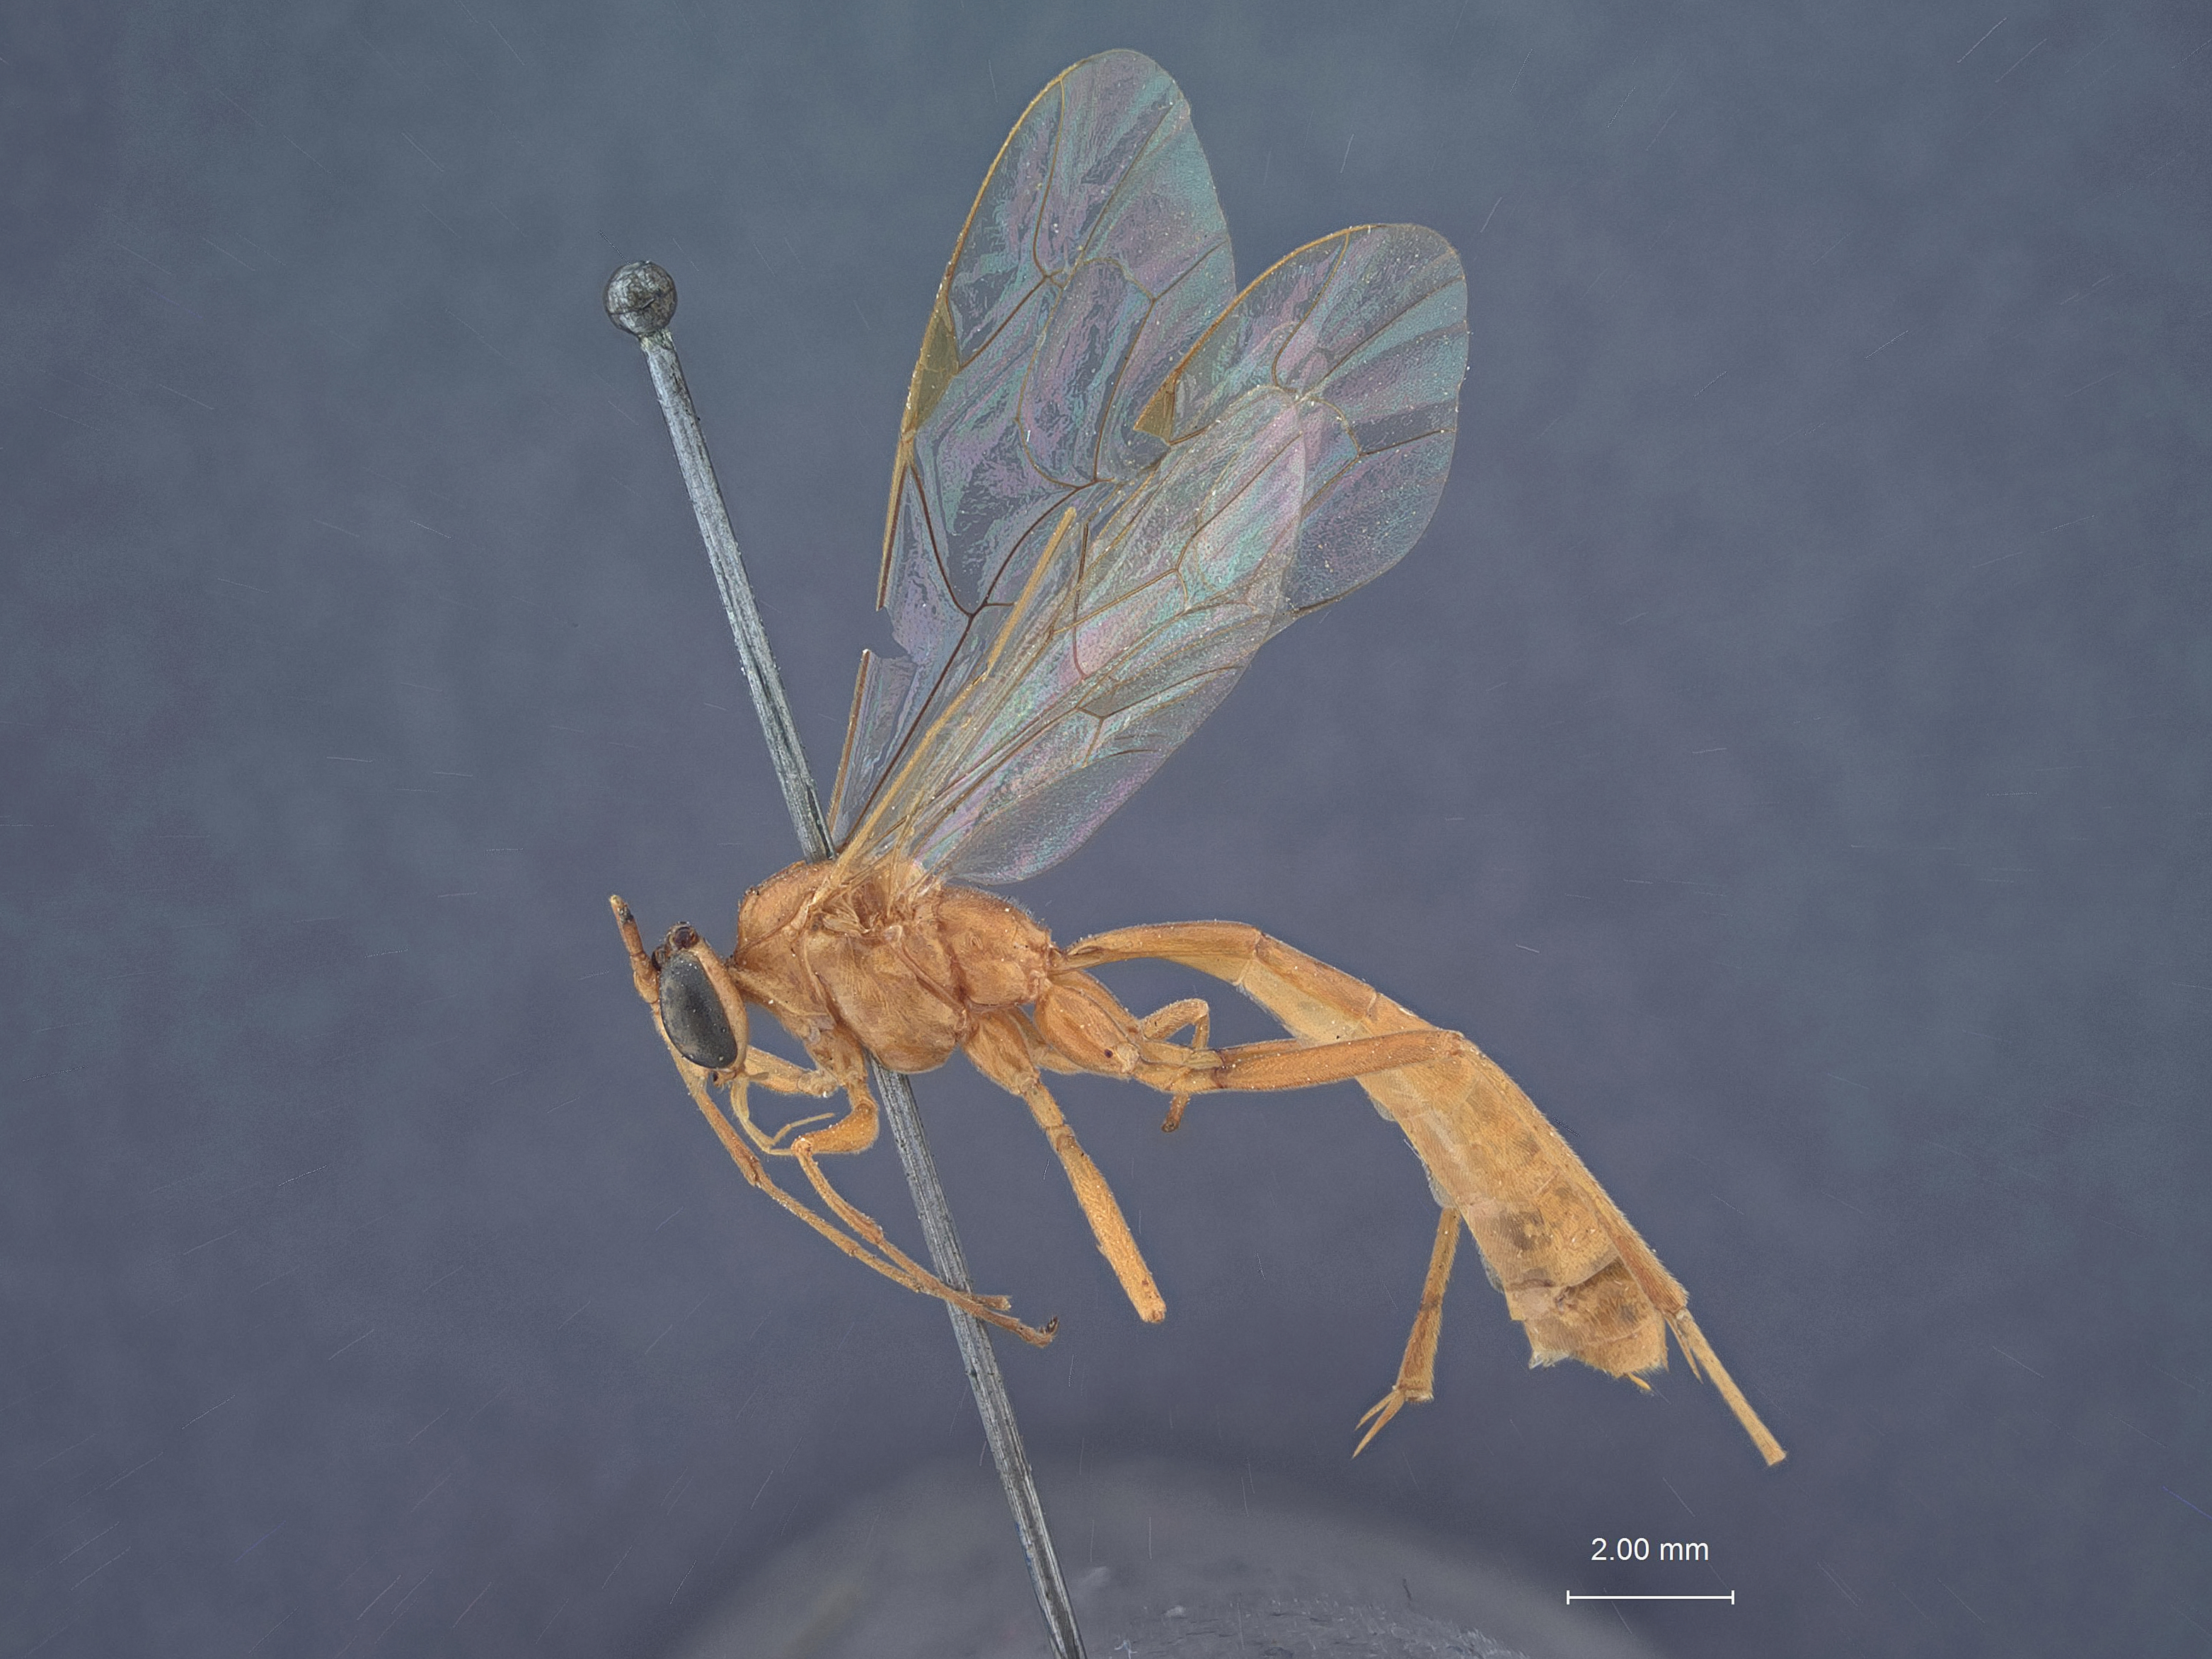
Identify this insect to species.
Paniscus orbus
